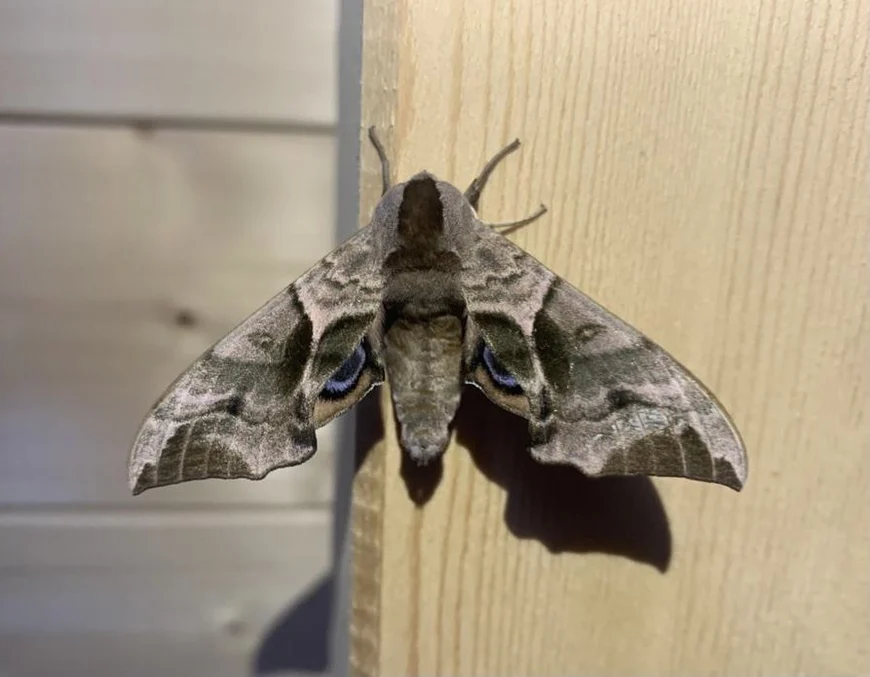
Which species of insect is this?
Smerinthus ocellata
